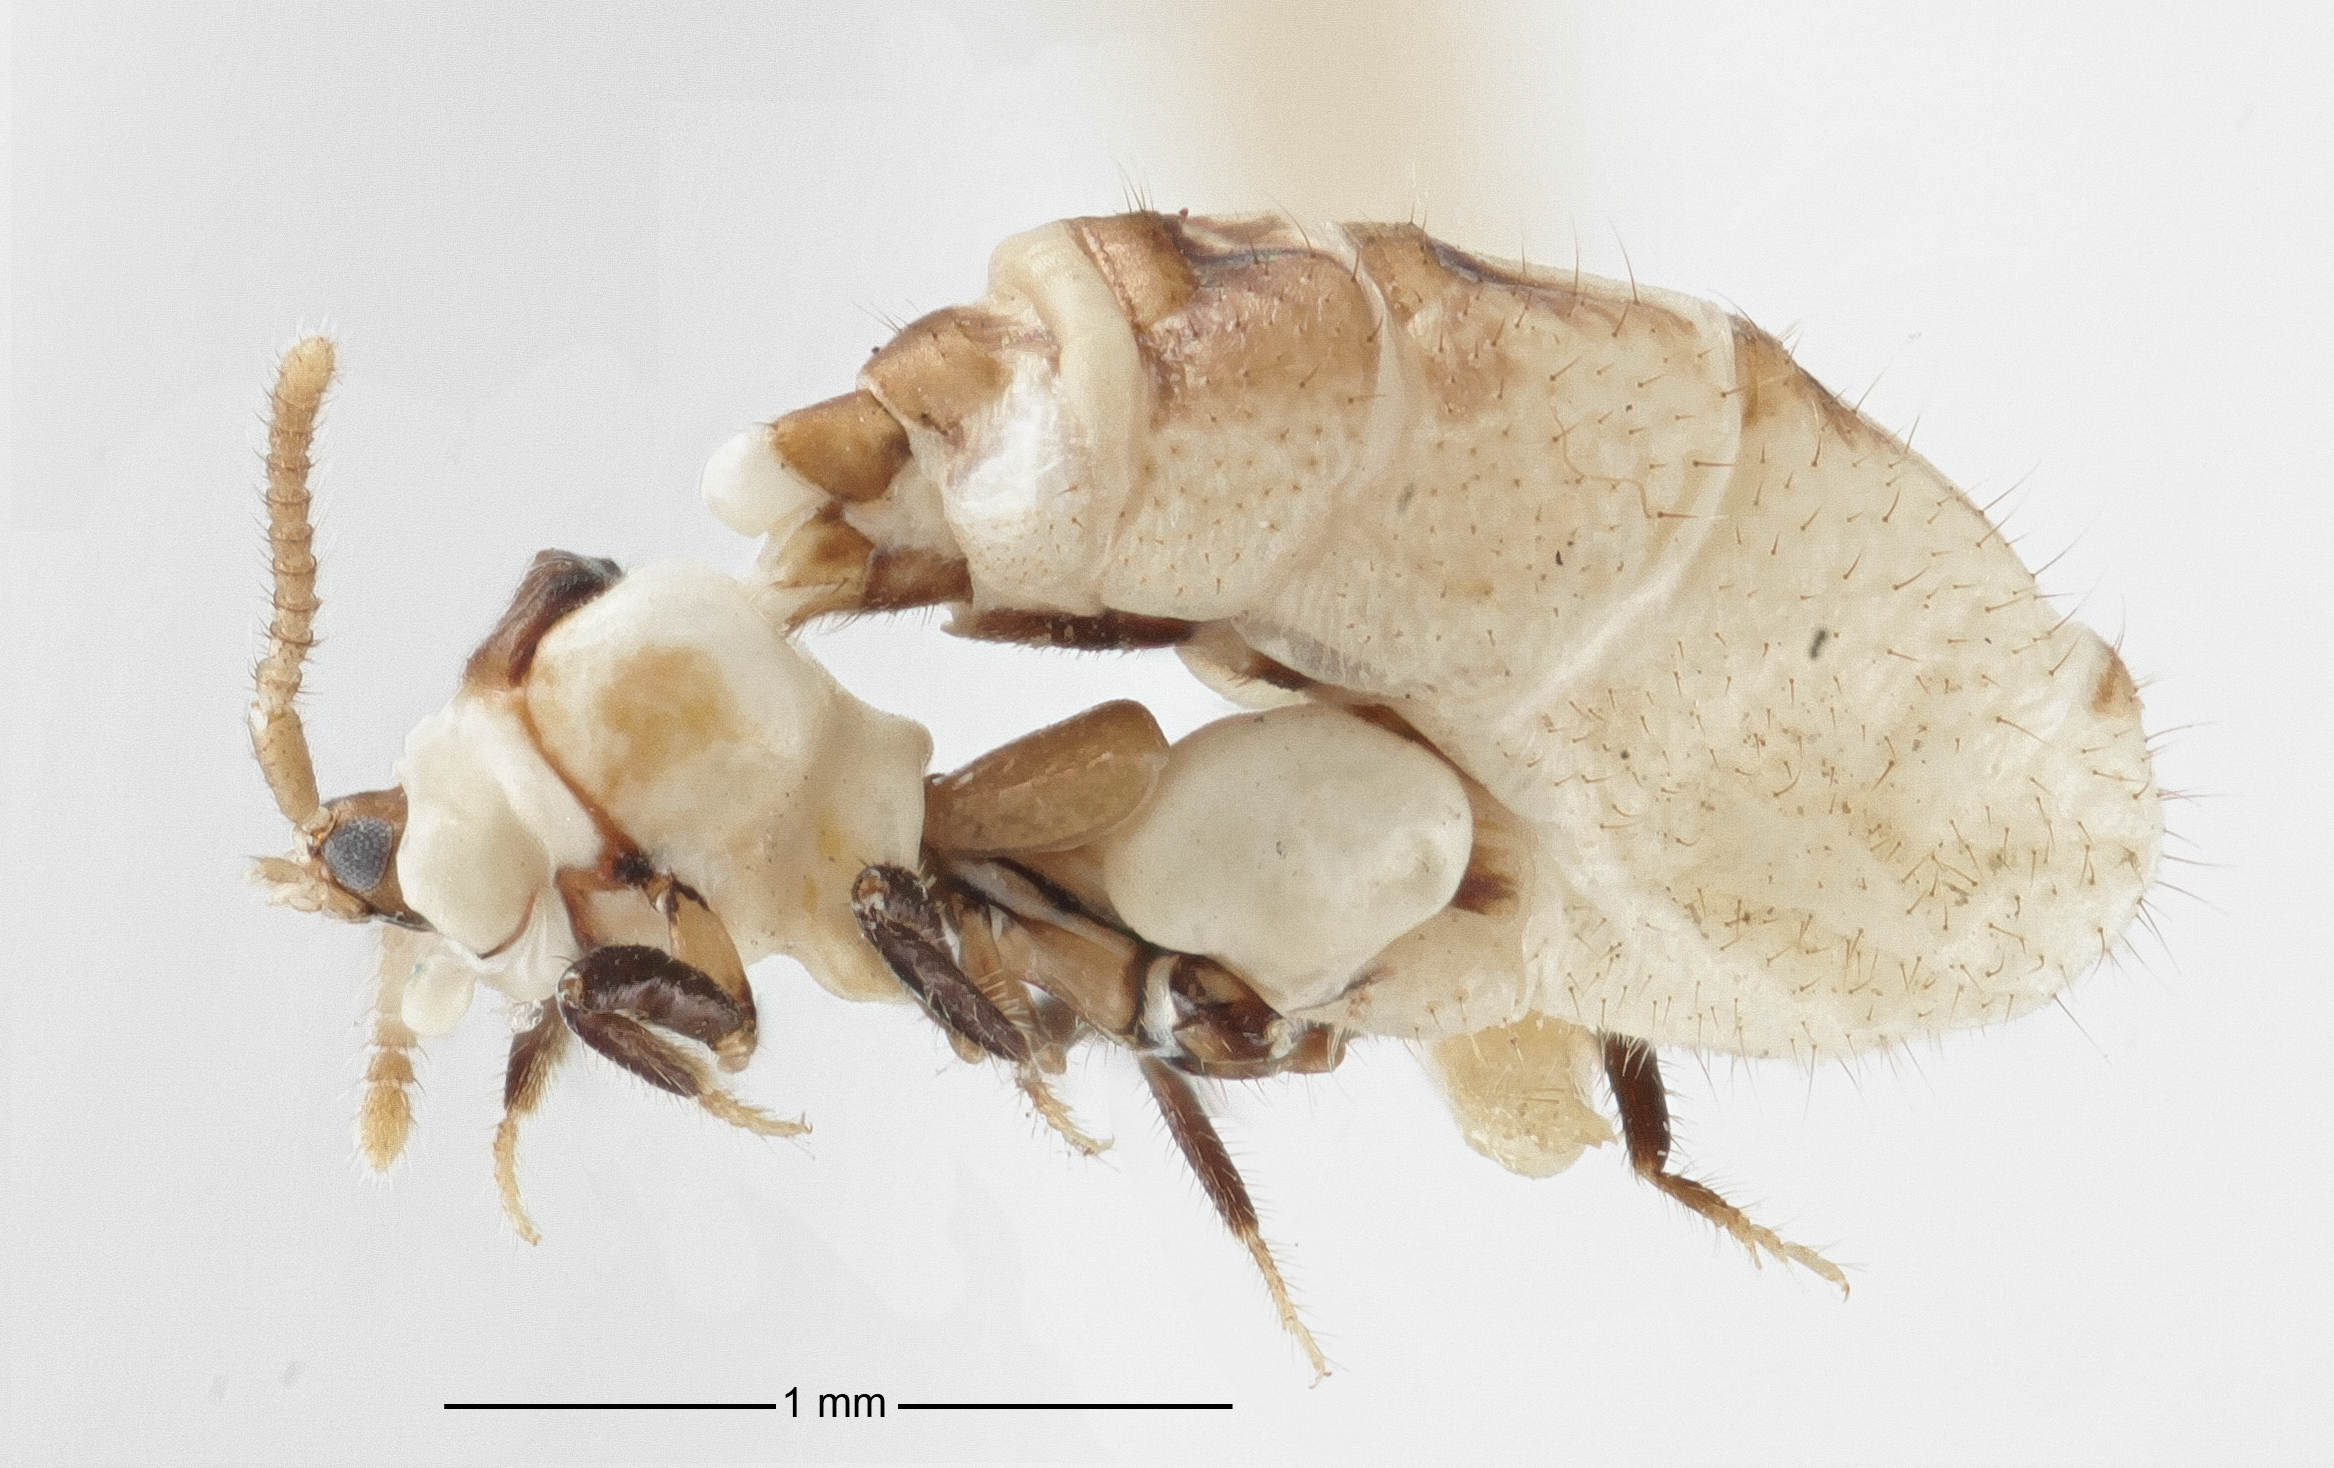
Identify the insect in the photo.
Thyreoxenus parviceps
